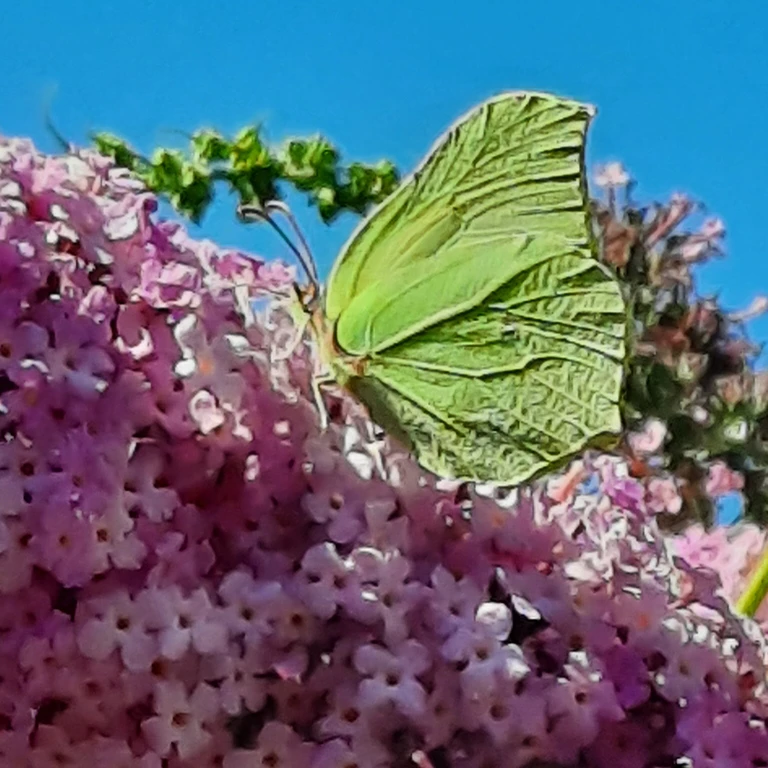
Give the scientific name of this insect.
Gonepteryx rhamni
